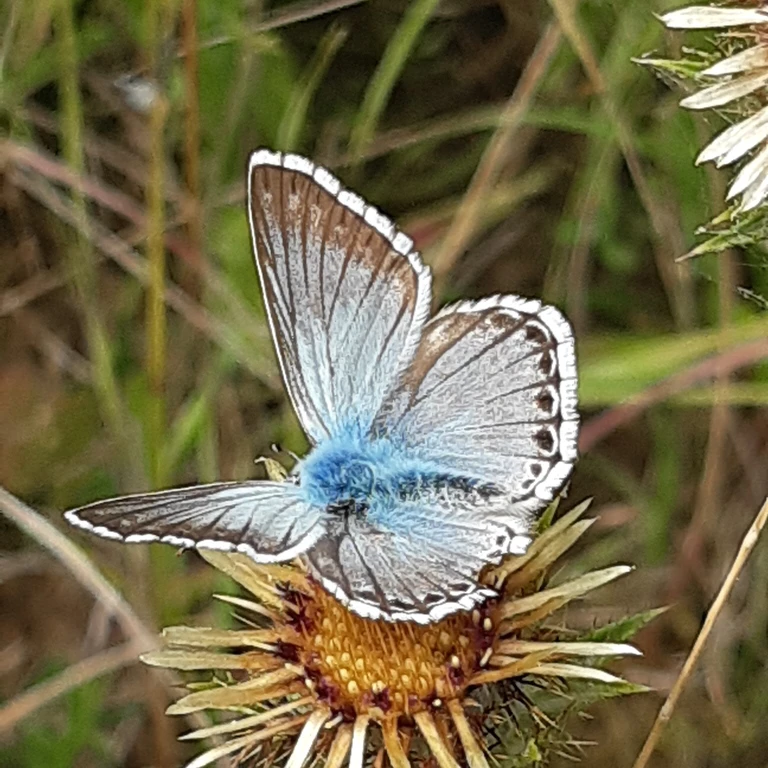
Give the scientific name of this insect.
Lysandra coridon
